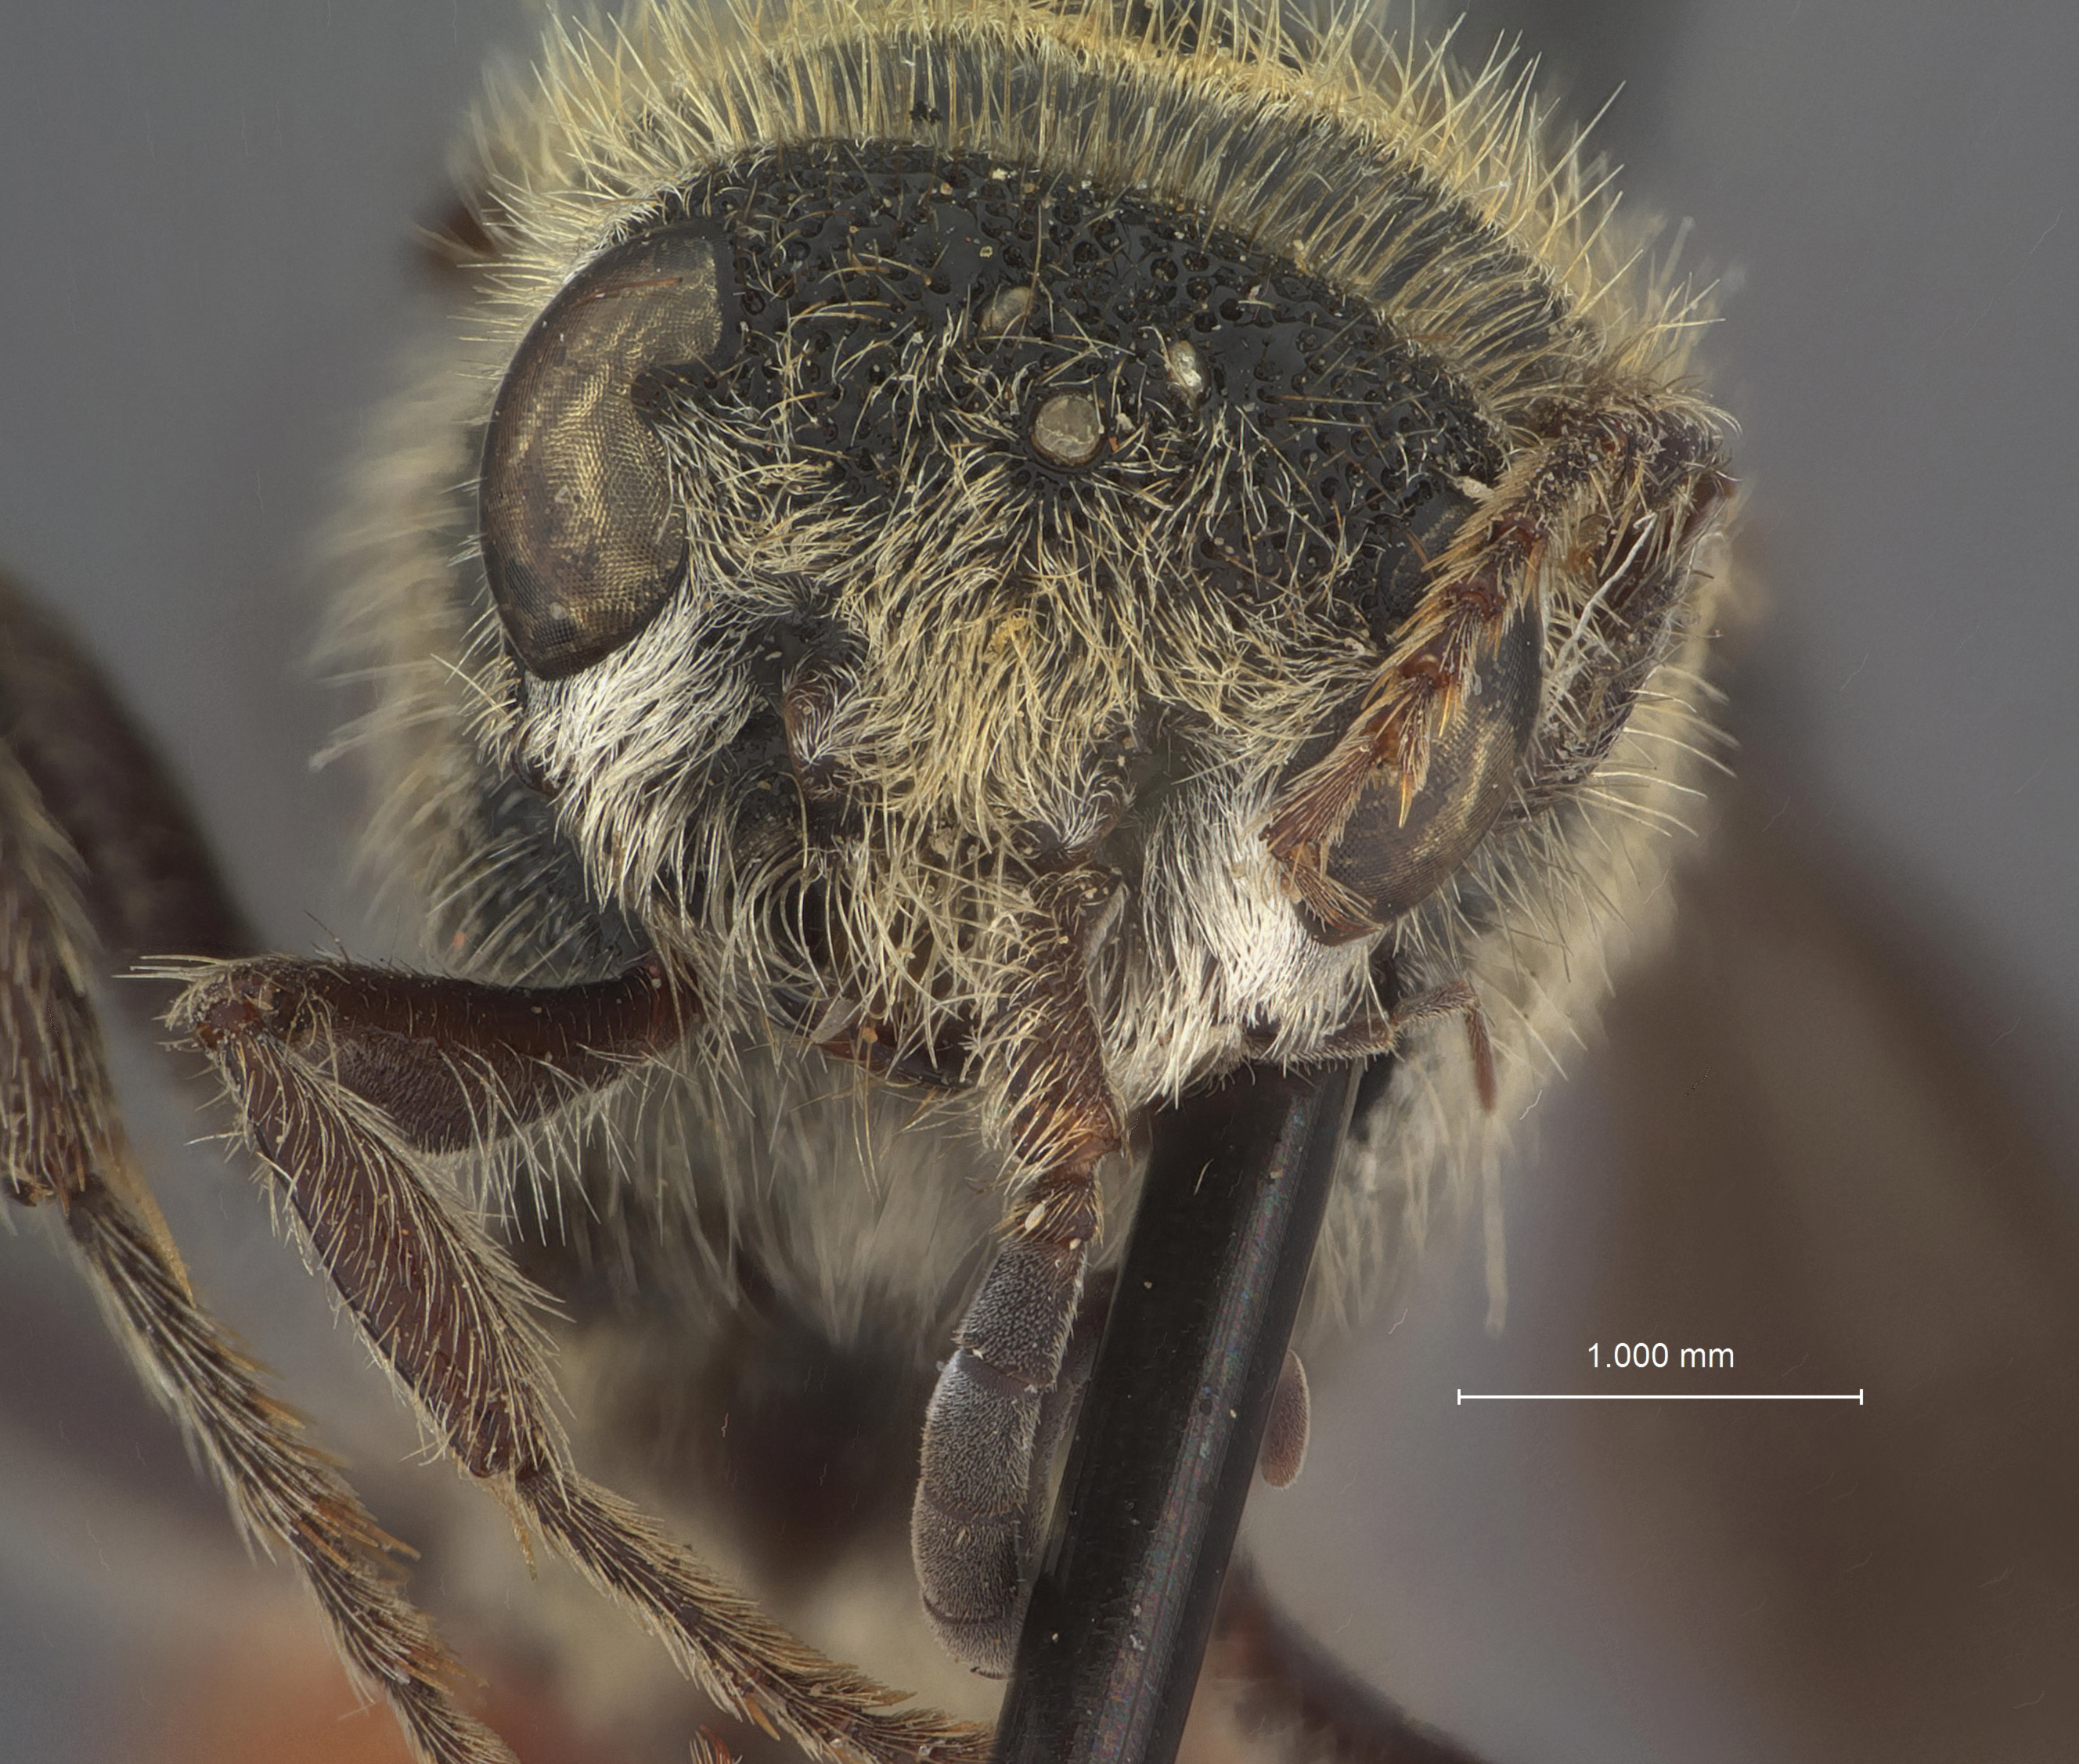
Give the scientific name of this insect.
Timulla divergens
